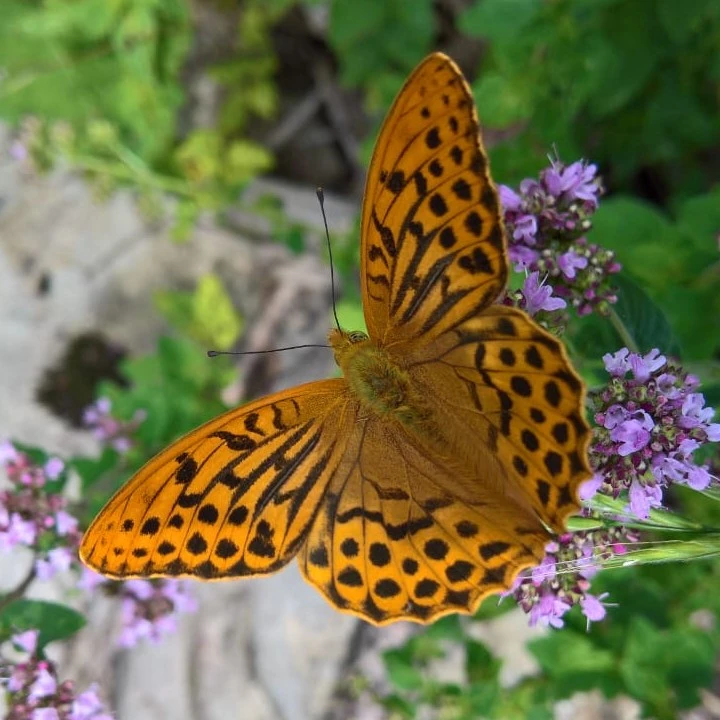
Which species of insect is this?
Argynnis paphia
